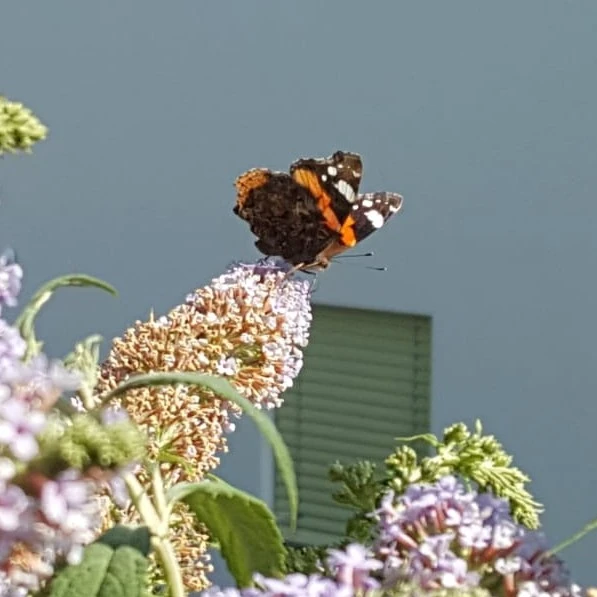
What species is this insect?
Vanessa atalanta
